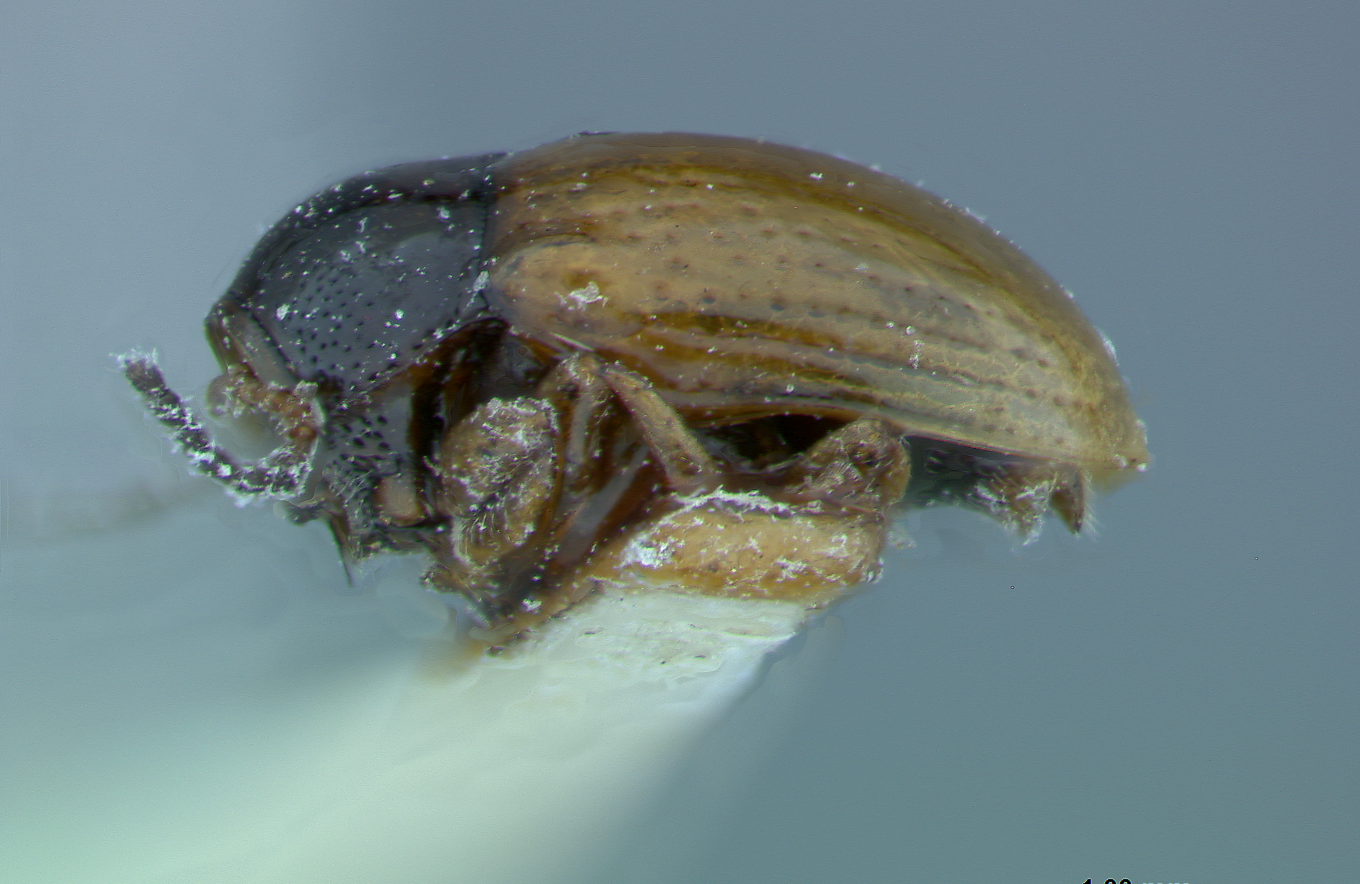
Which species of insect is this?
Coenobius melanoxanthus
